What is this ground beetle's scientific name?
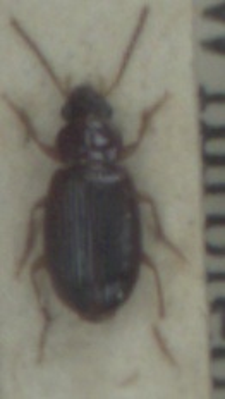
Bradycellus harpalinus
